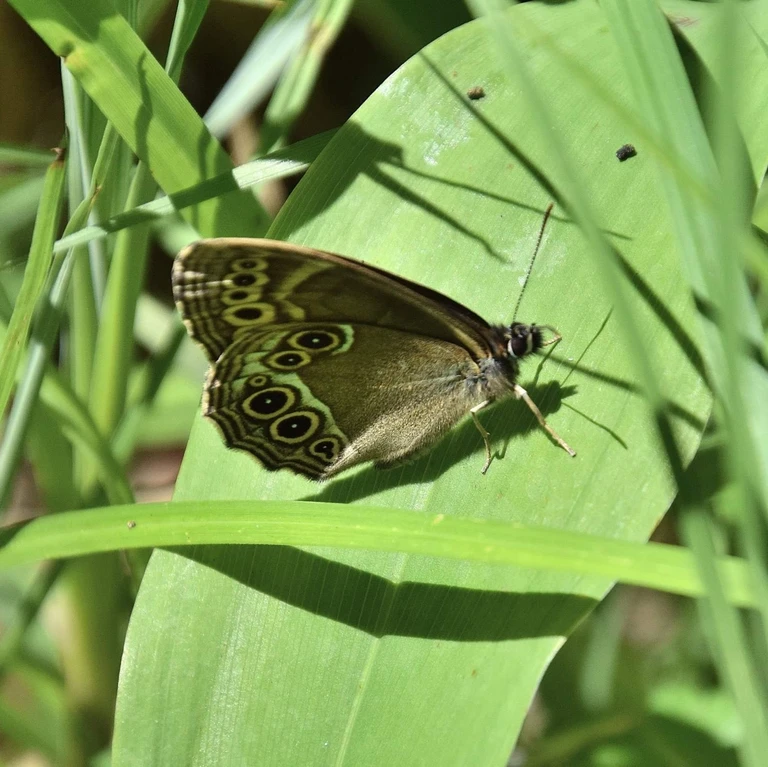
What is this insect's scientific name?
Lopinga achine (also Pararge achine)
